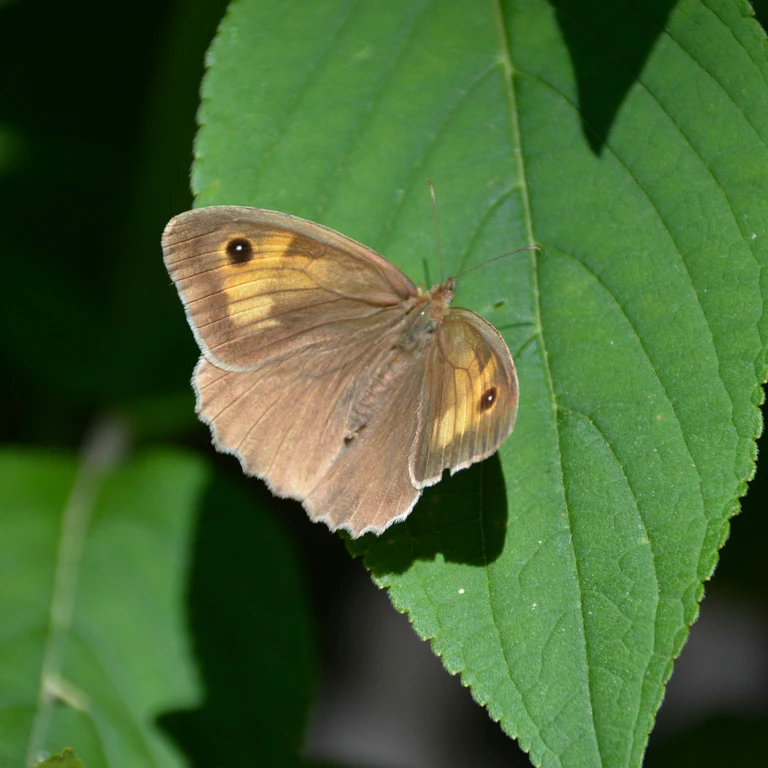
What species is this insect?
Maniola jurtina
